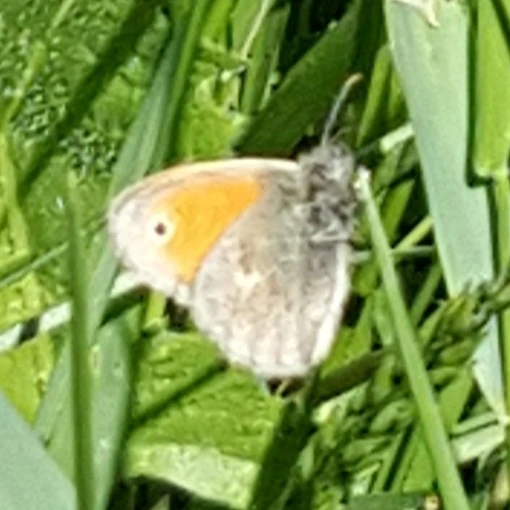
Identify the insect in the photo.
Coenonympha pamphilus
